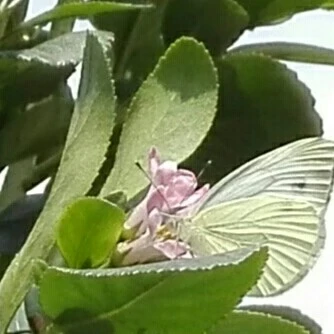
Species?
Pieris napi
